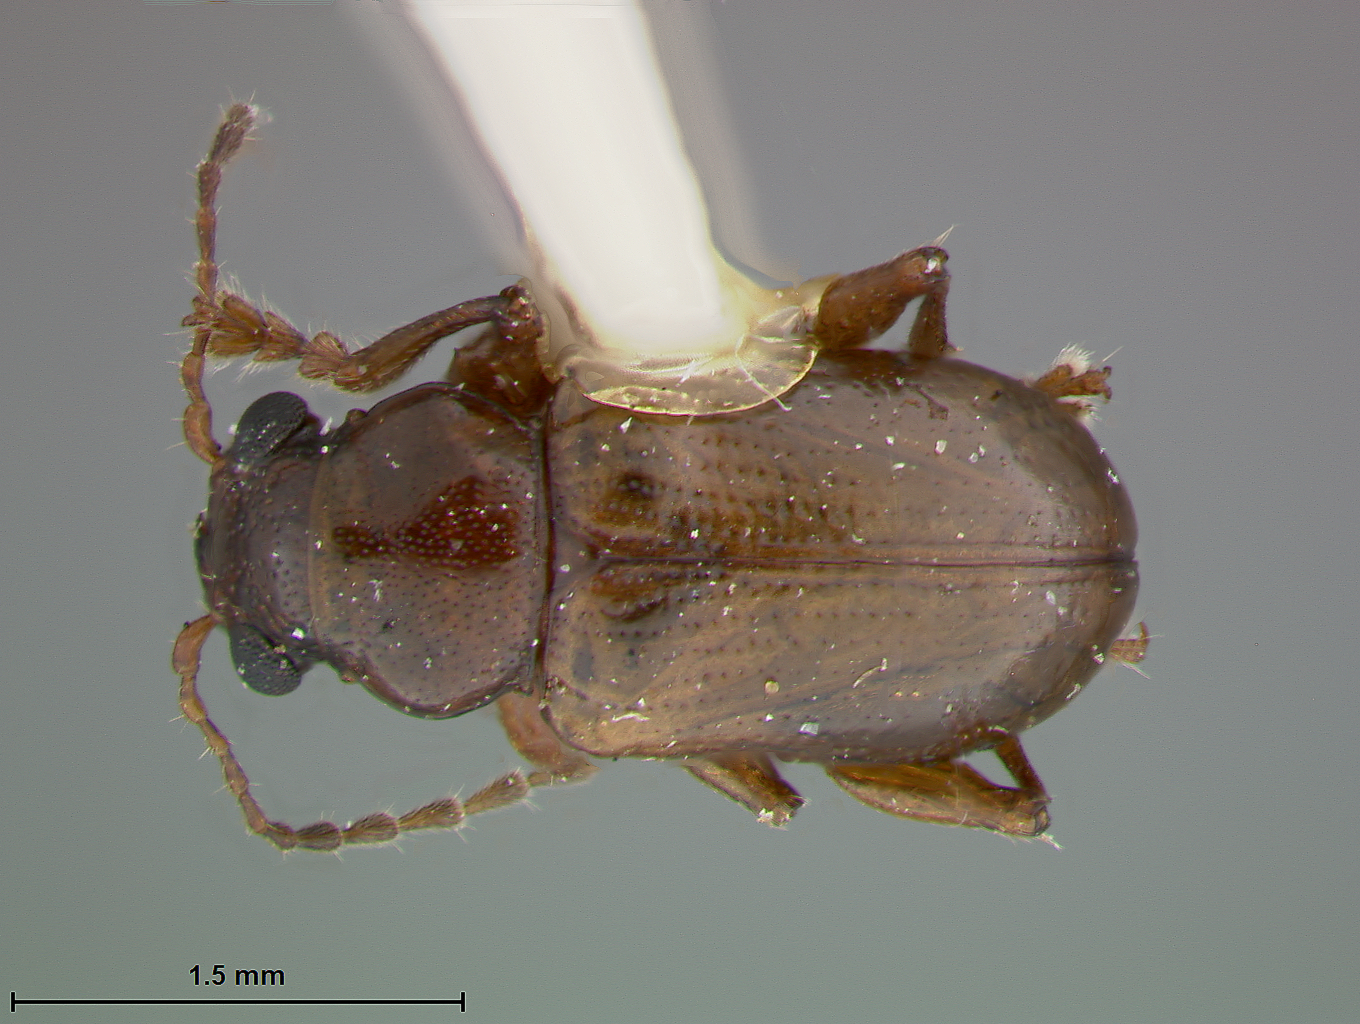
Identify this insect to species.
Metachroma macrum
